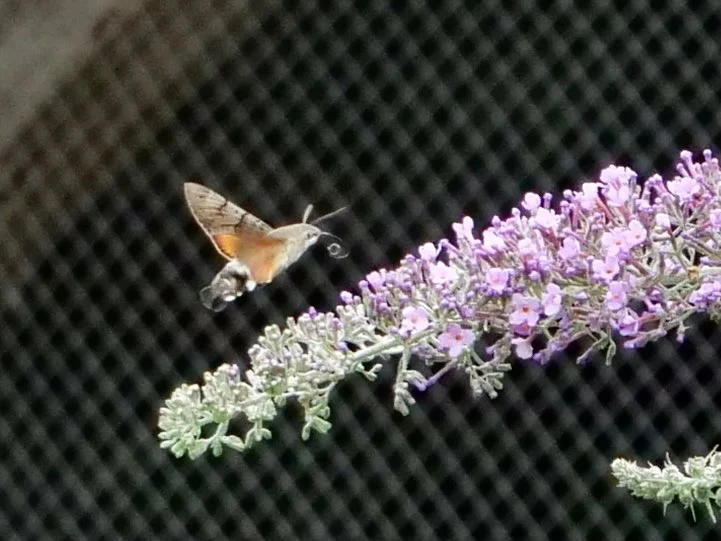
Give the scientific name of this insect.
Macroglossum stellatarum
